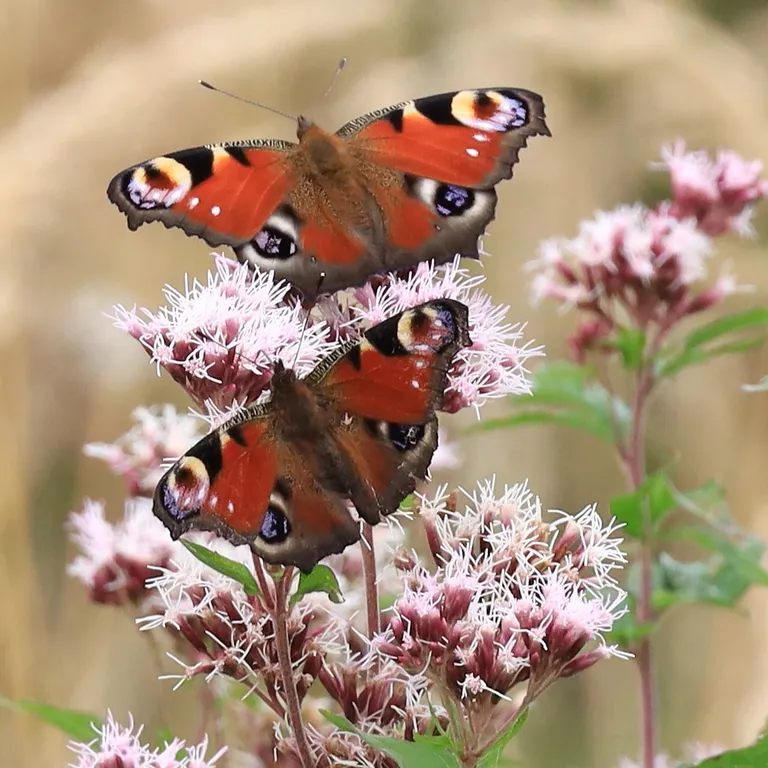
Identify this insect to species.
Aglais io
